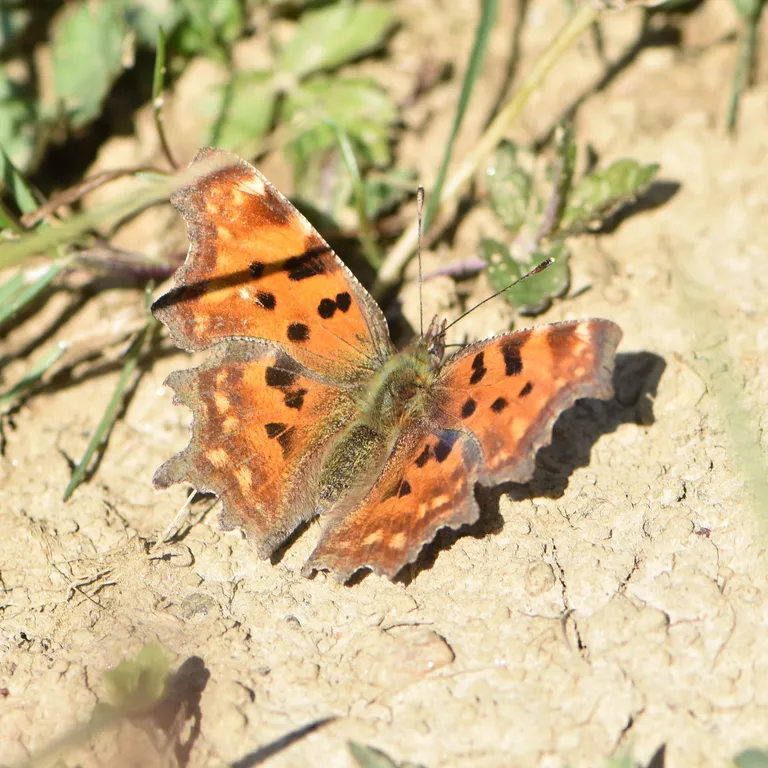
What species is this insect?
Polygonia c-album
